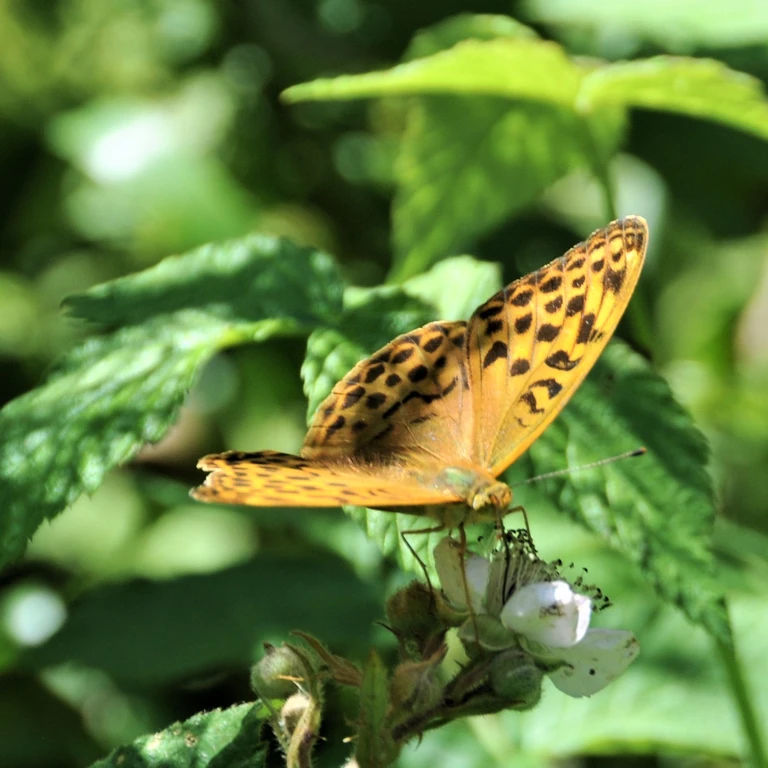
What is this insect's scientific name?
Argynnis paphia
